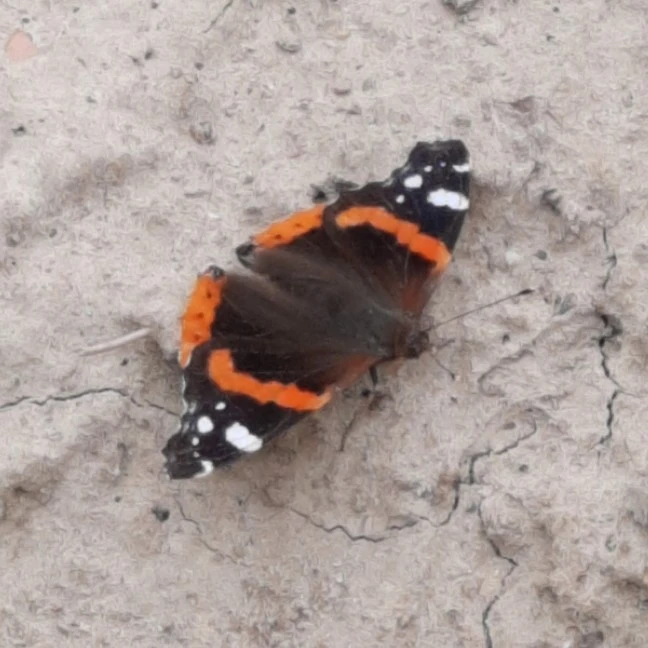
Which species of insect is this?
Vanessa atalanta
